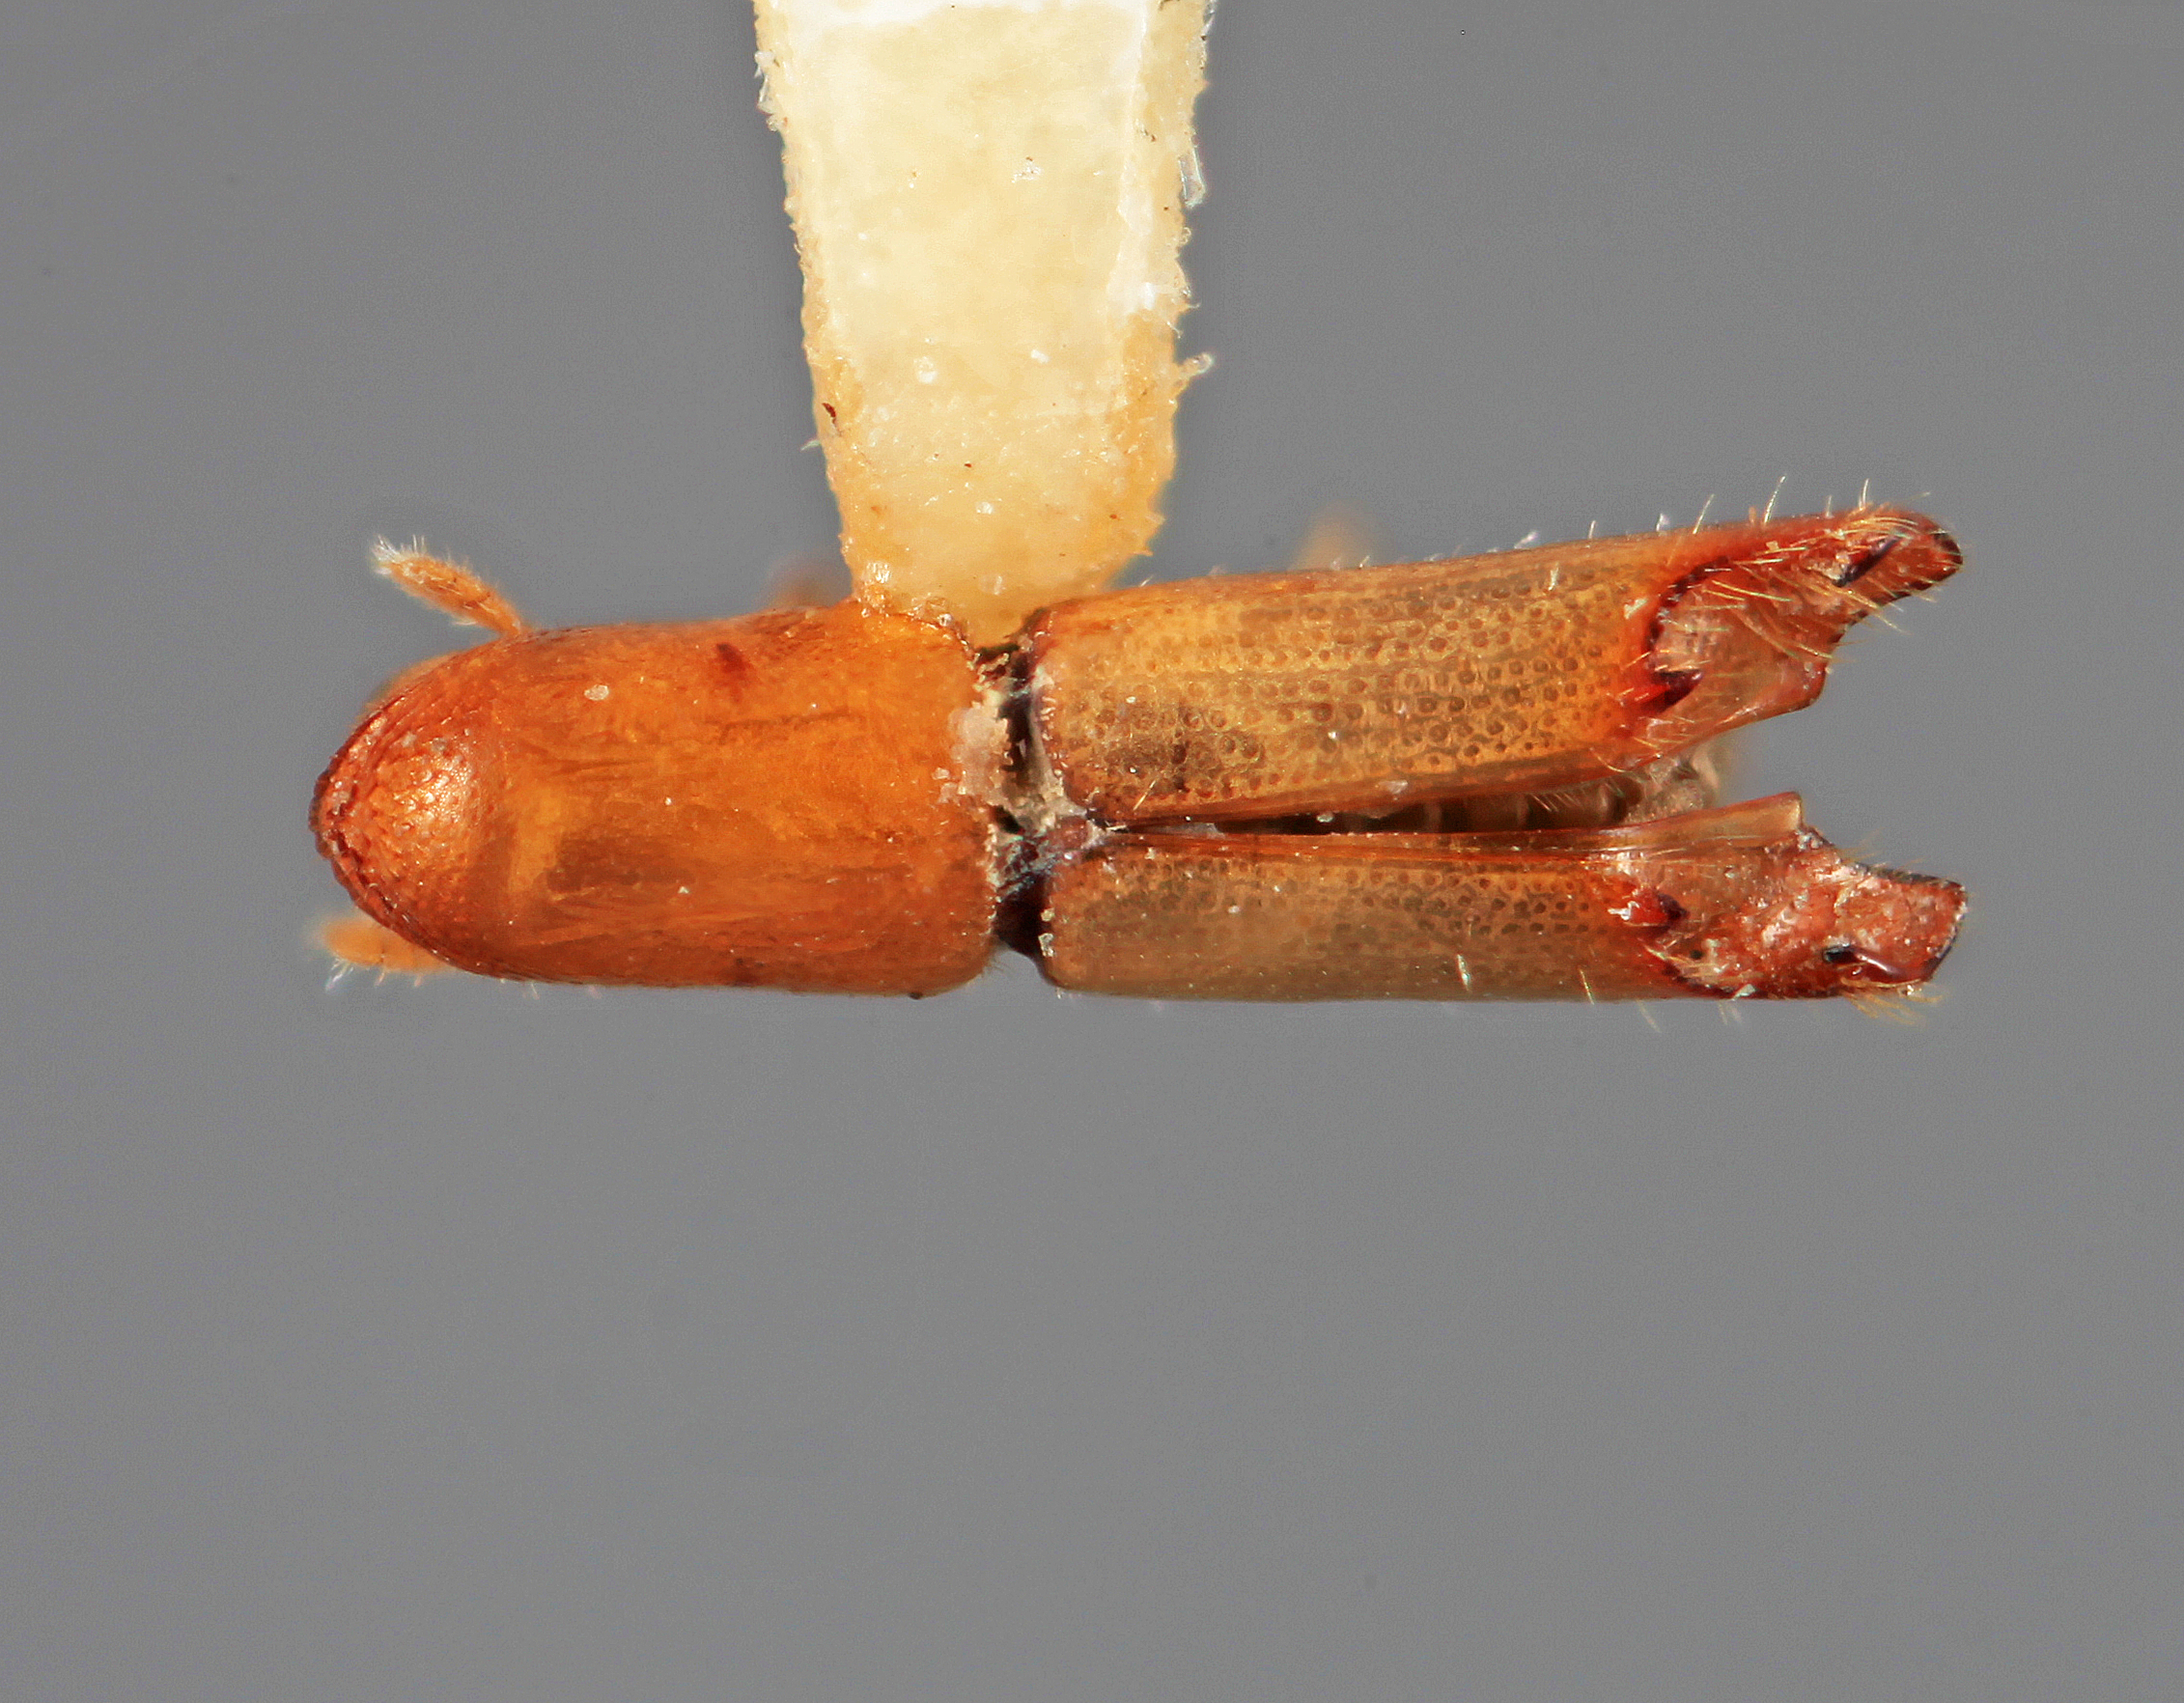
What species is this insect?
Amphicranus parilis
